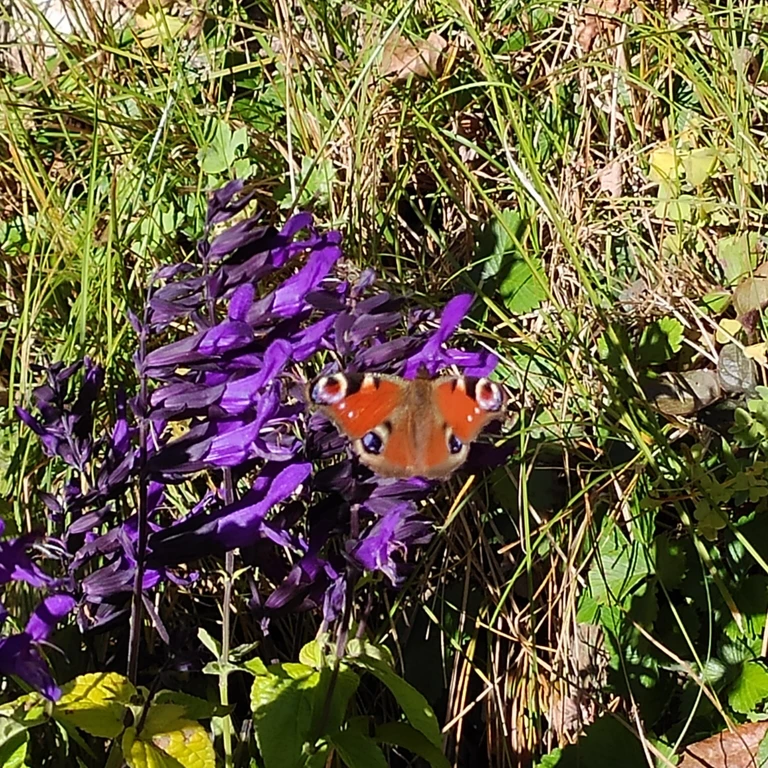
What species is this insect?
Aglais io
